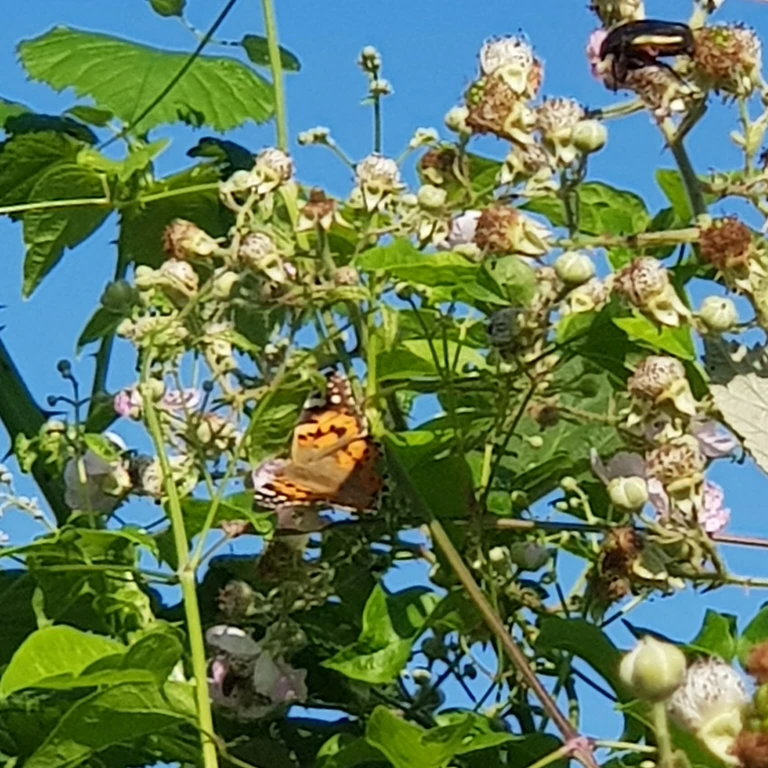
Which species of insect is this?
Vanessa cardui
